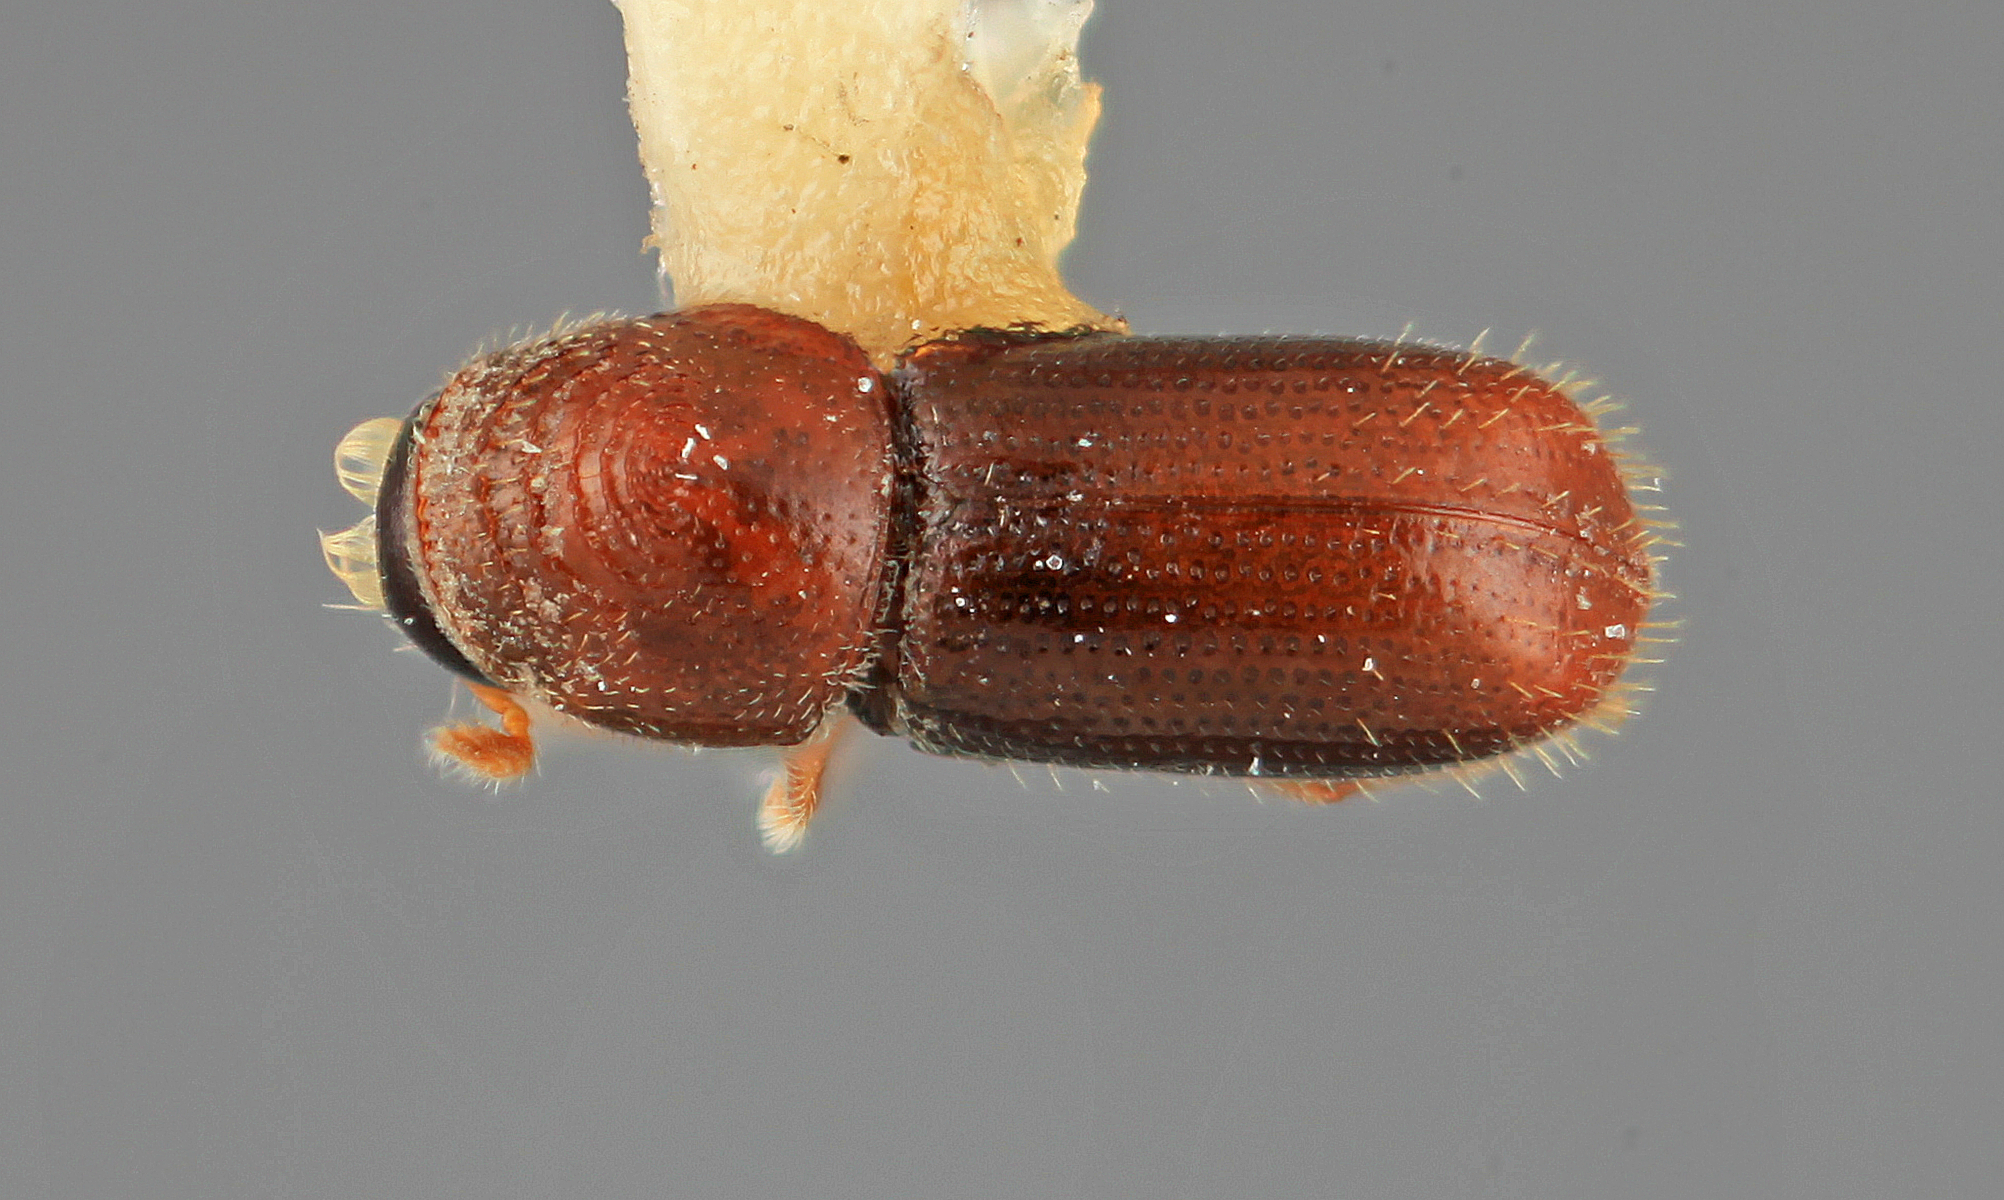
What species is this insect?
Pityophthorus detentus
